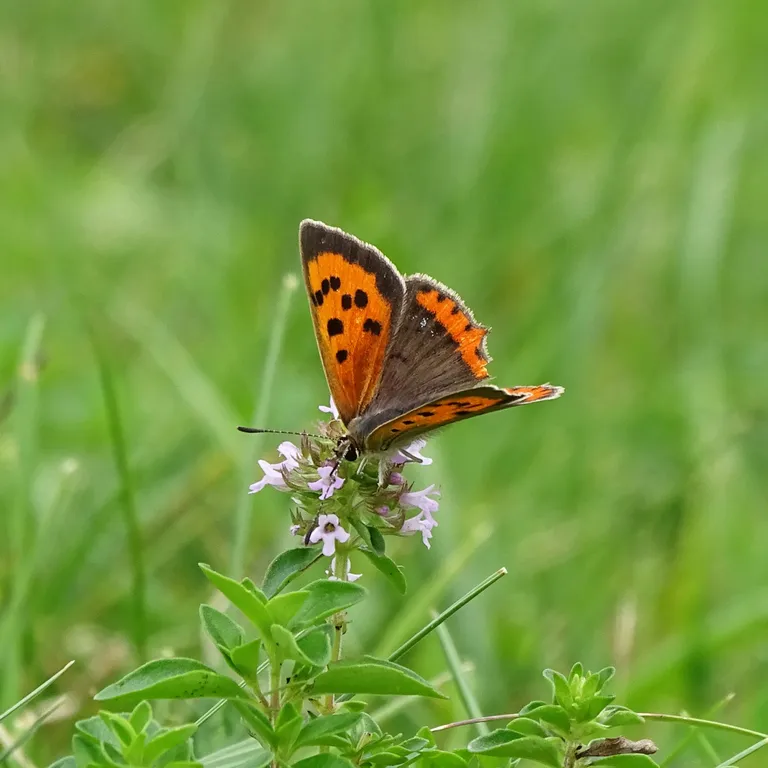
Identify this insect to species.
Lycaena phlaeas
